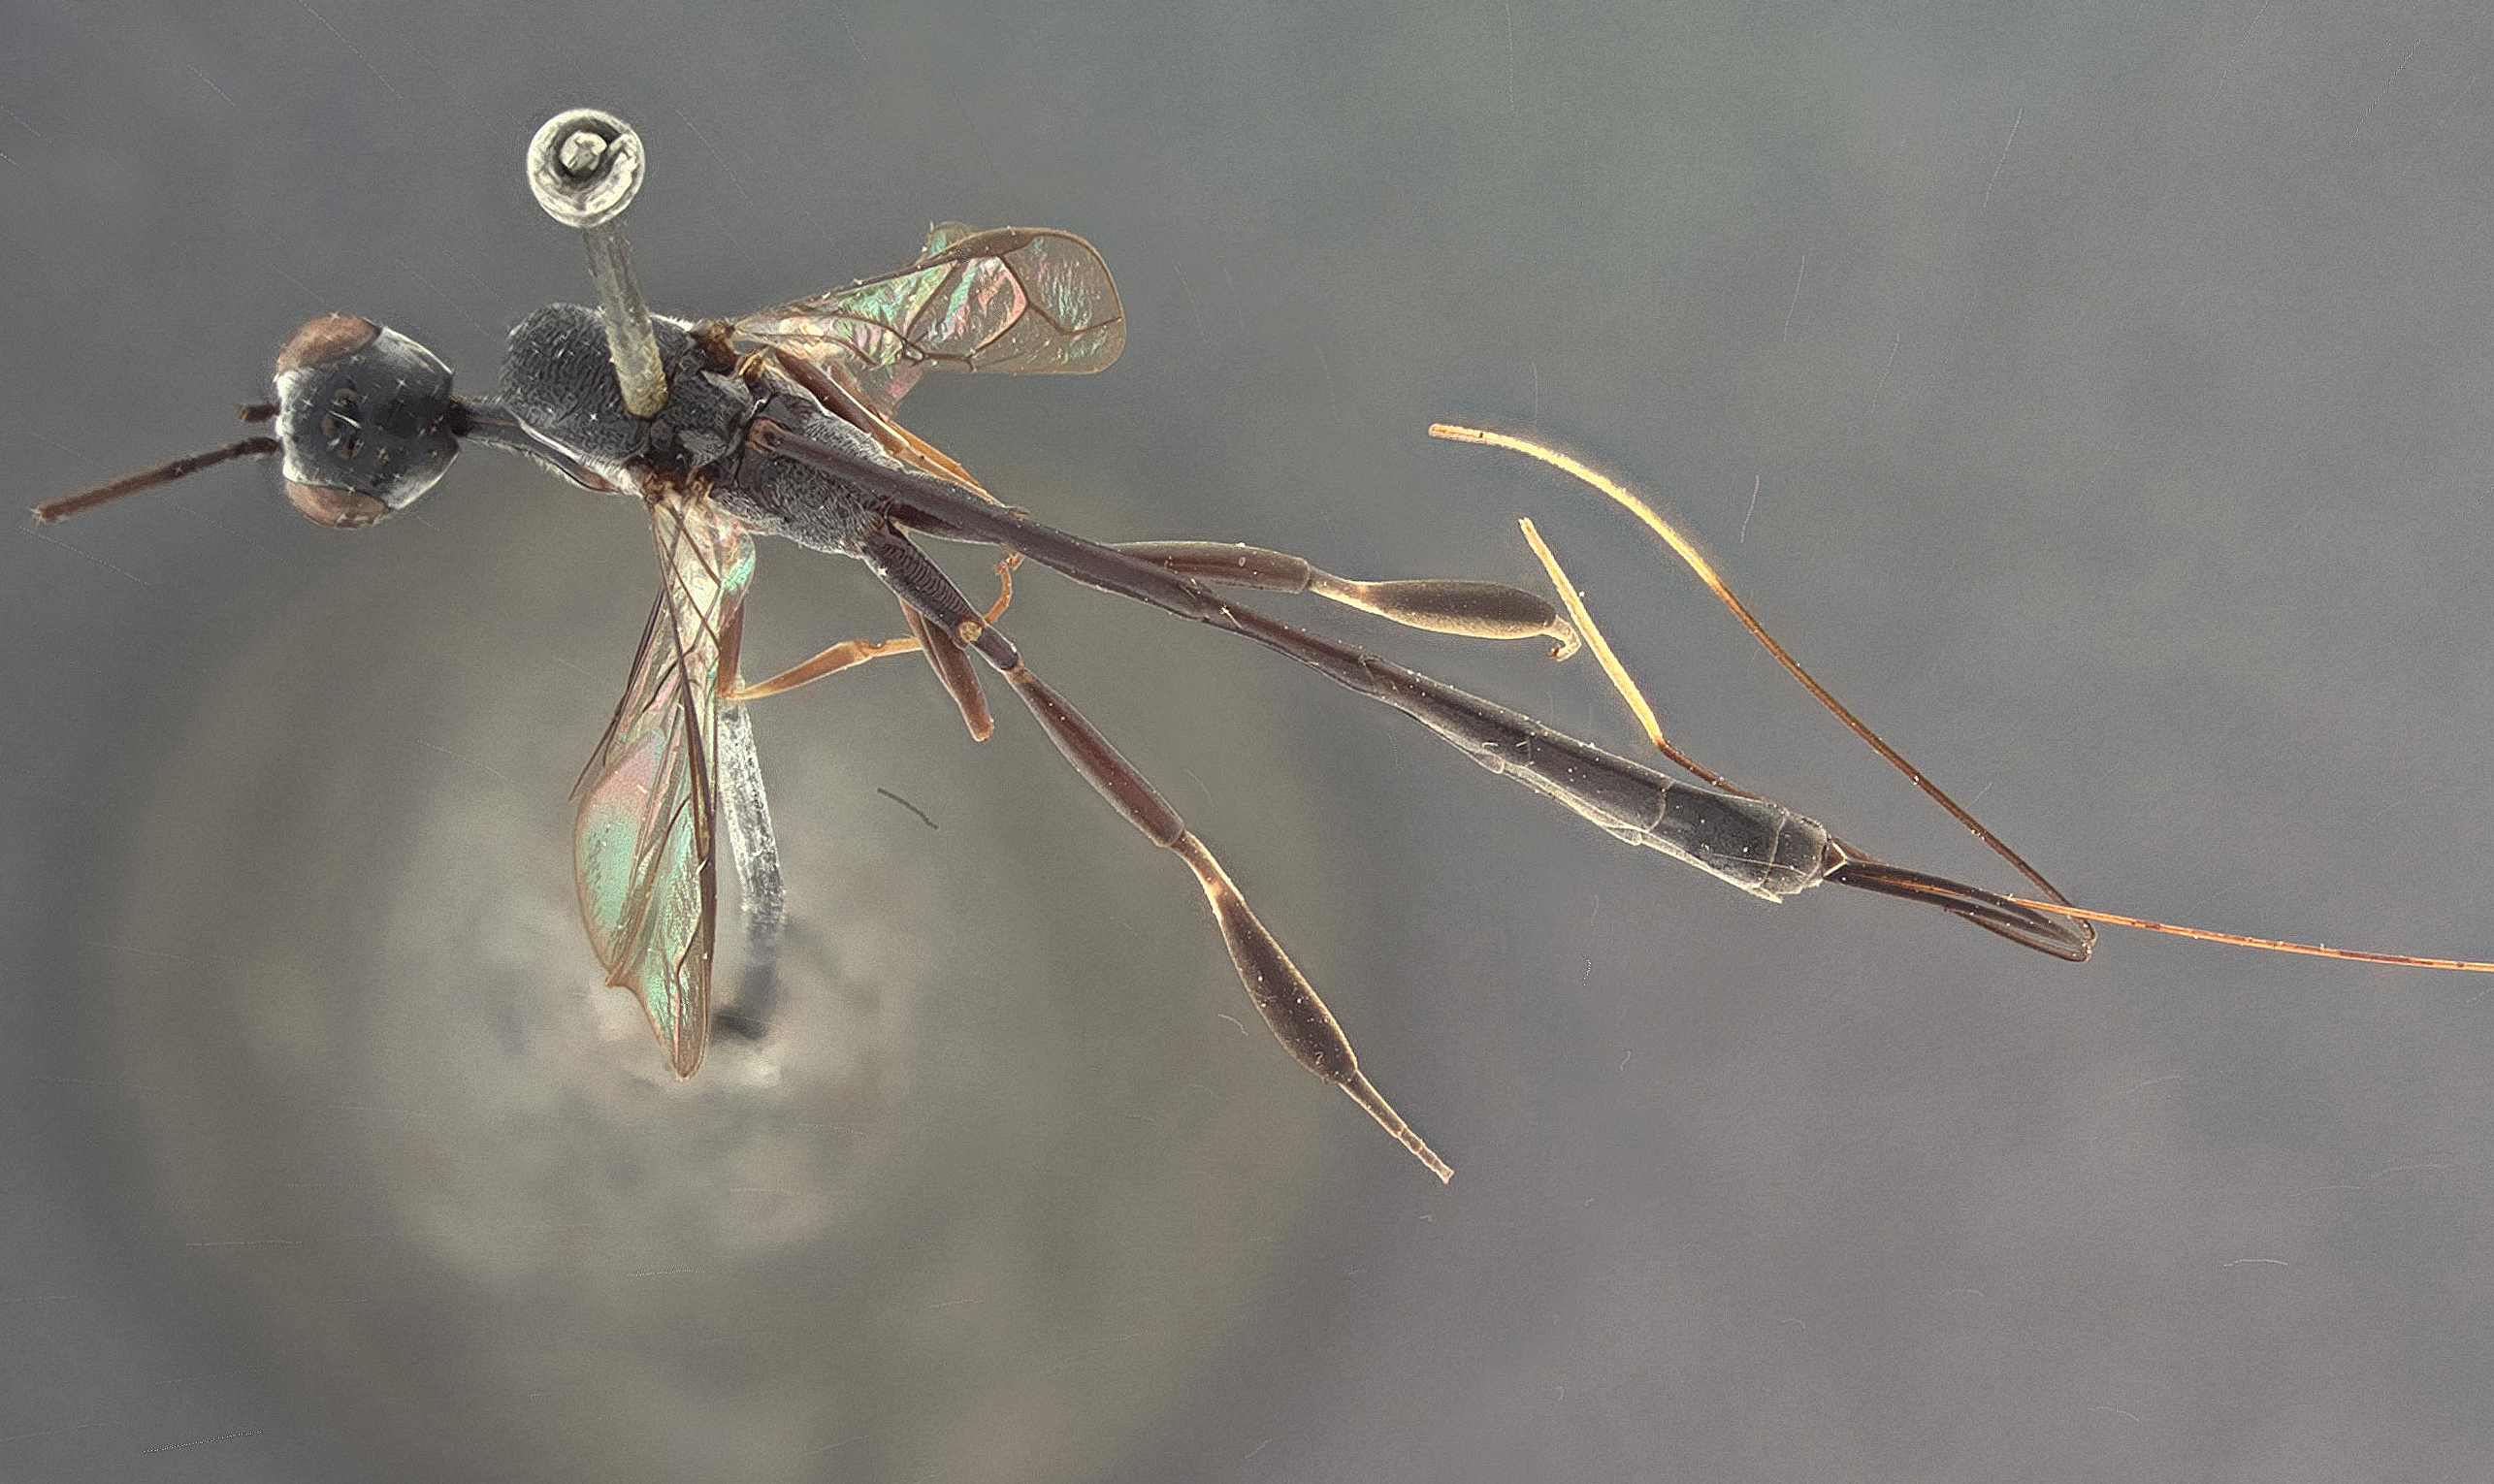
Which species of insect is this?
Gasteruption luzonense
